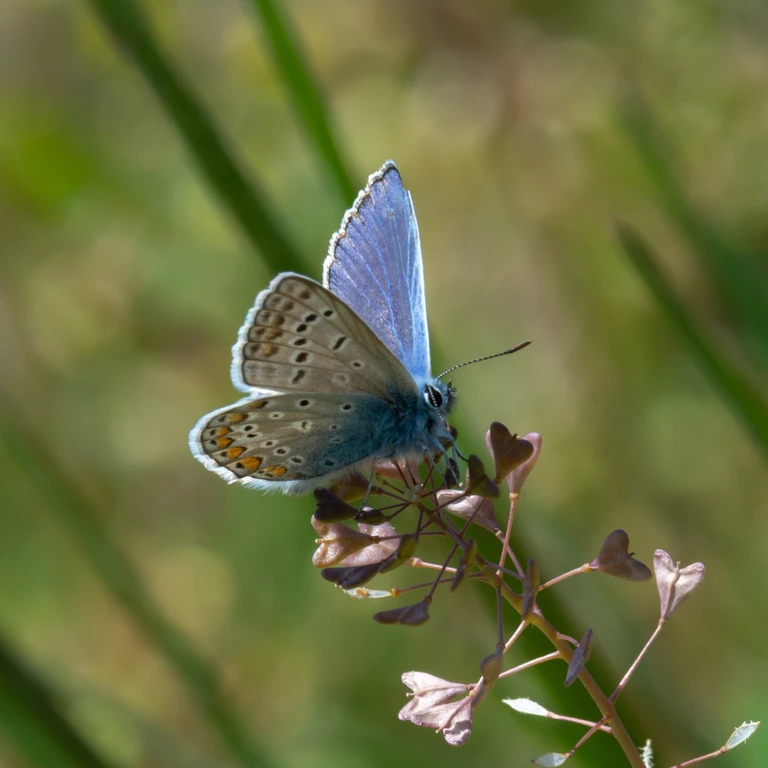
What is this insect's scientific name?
Polyommatus icarus
